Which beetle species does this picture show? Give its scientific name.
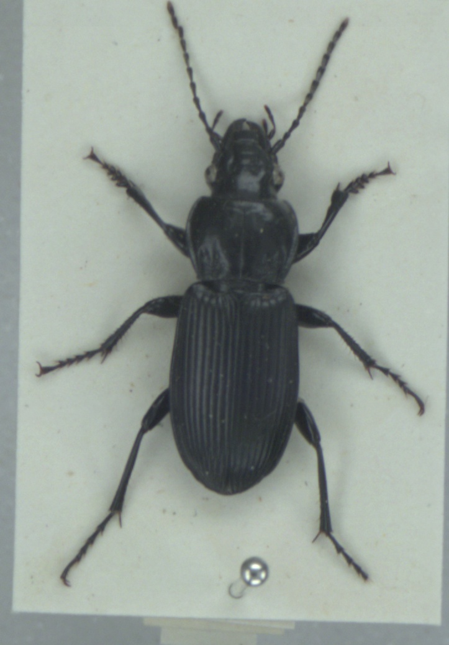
Pterostichus melanarius
